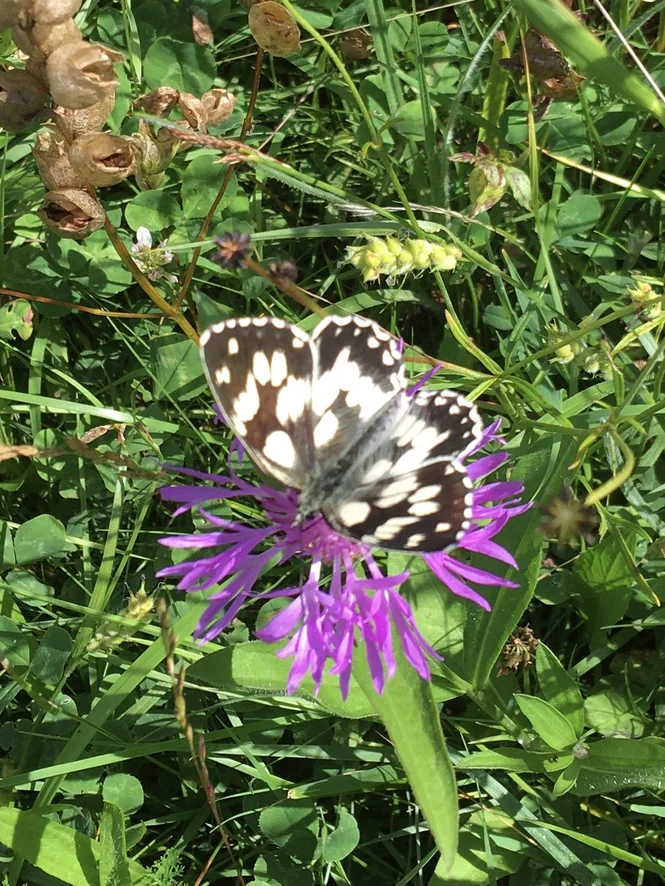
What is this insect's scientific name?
Melanargia galathea
